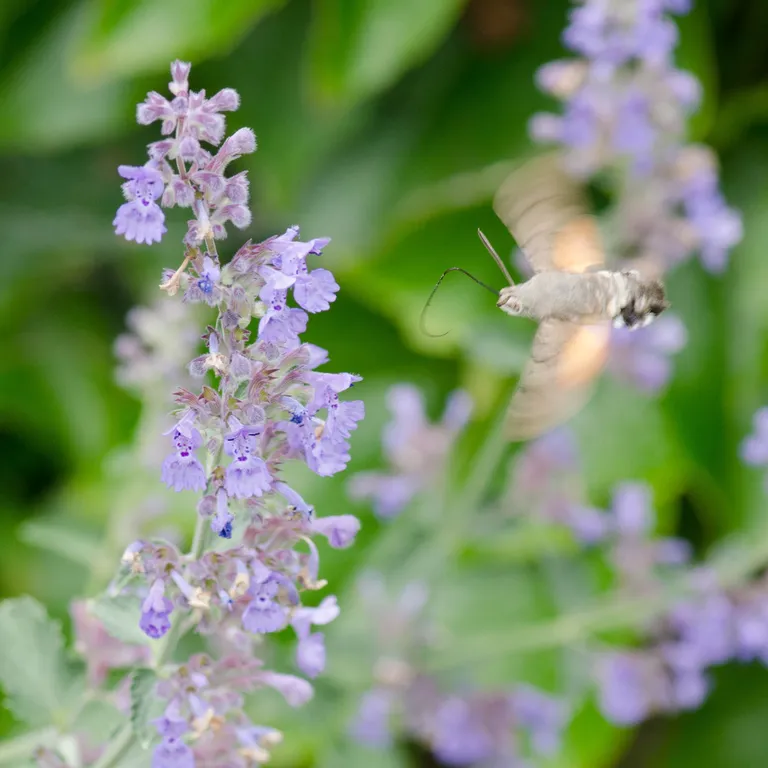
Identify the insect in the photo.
Macroglossum stellatarum
